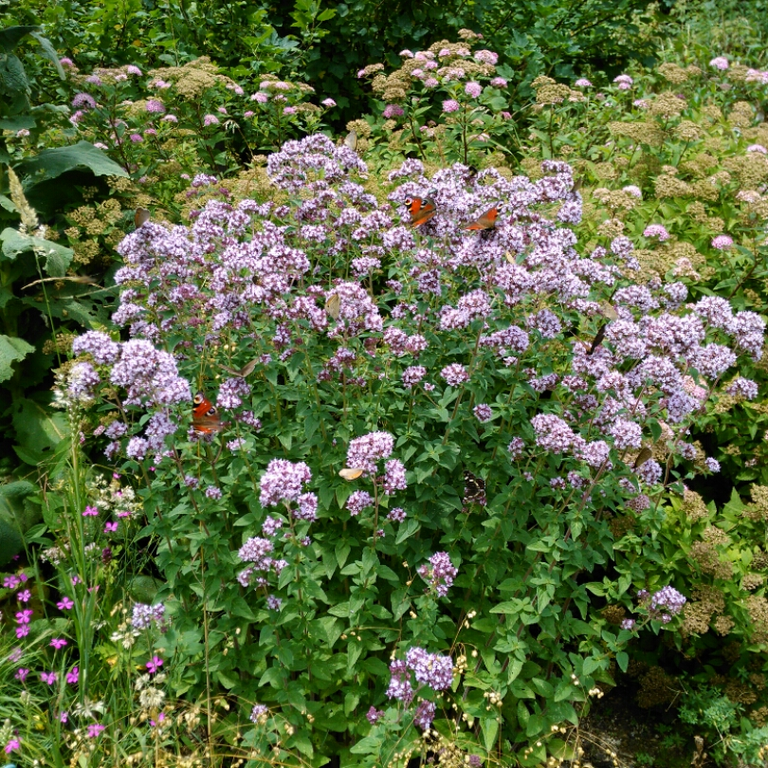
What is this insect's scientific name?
Aglais io
